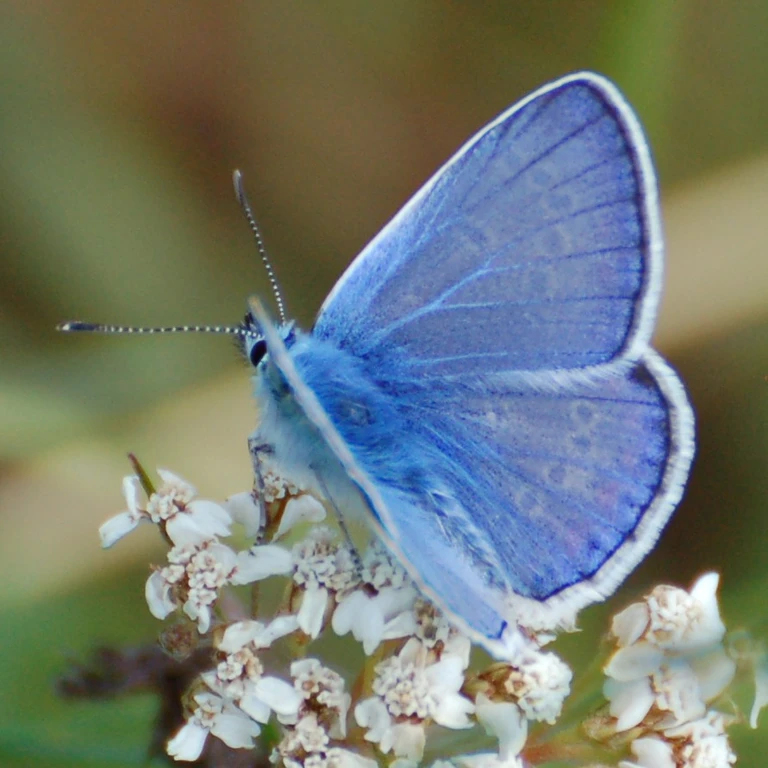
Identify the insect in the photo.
Polyommatus icarus
